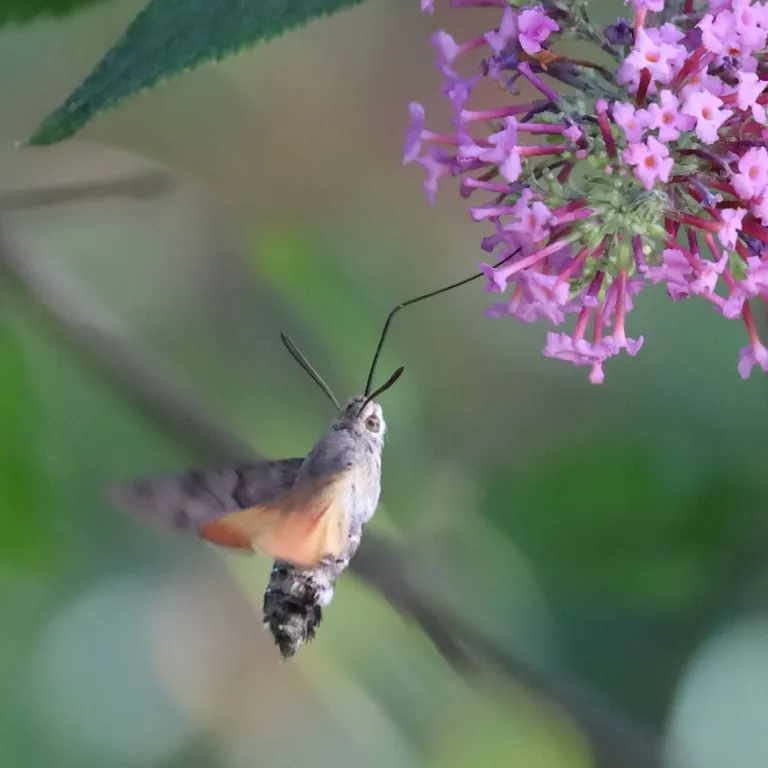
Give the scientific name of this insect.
Macroglossum stellatarum
